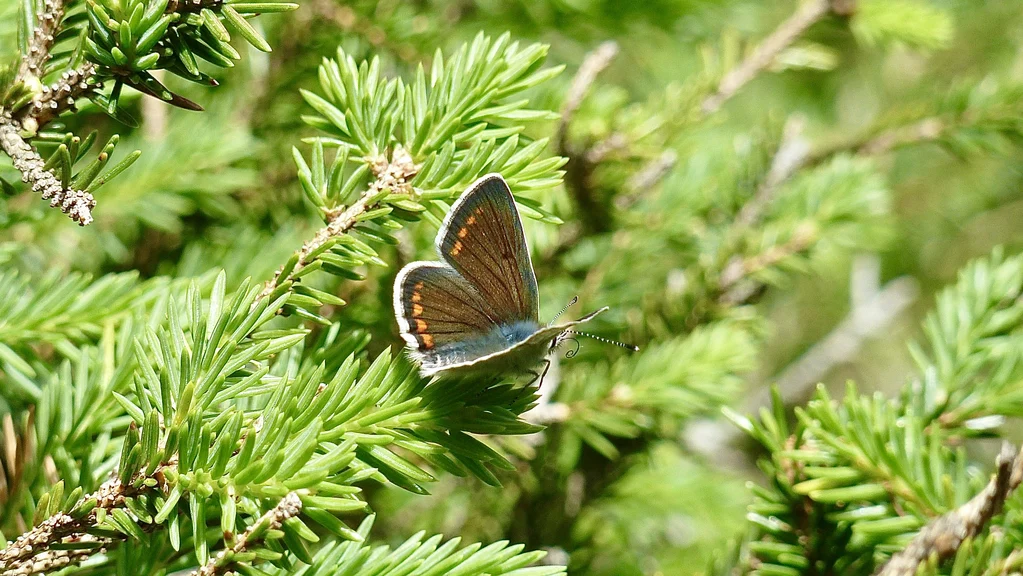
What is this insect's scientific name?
Aricia agestis/artaxerxes
